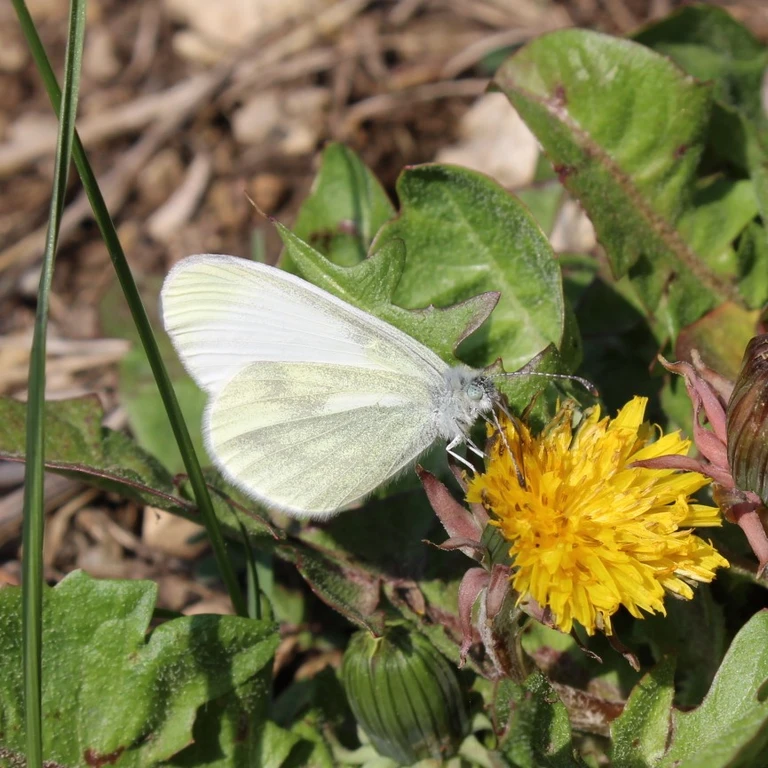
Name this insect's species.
Leptidea sinapis/juvernica
